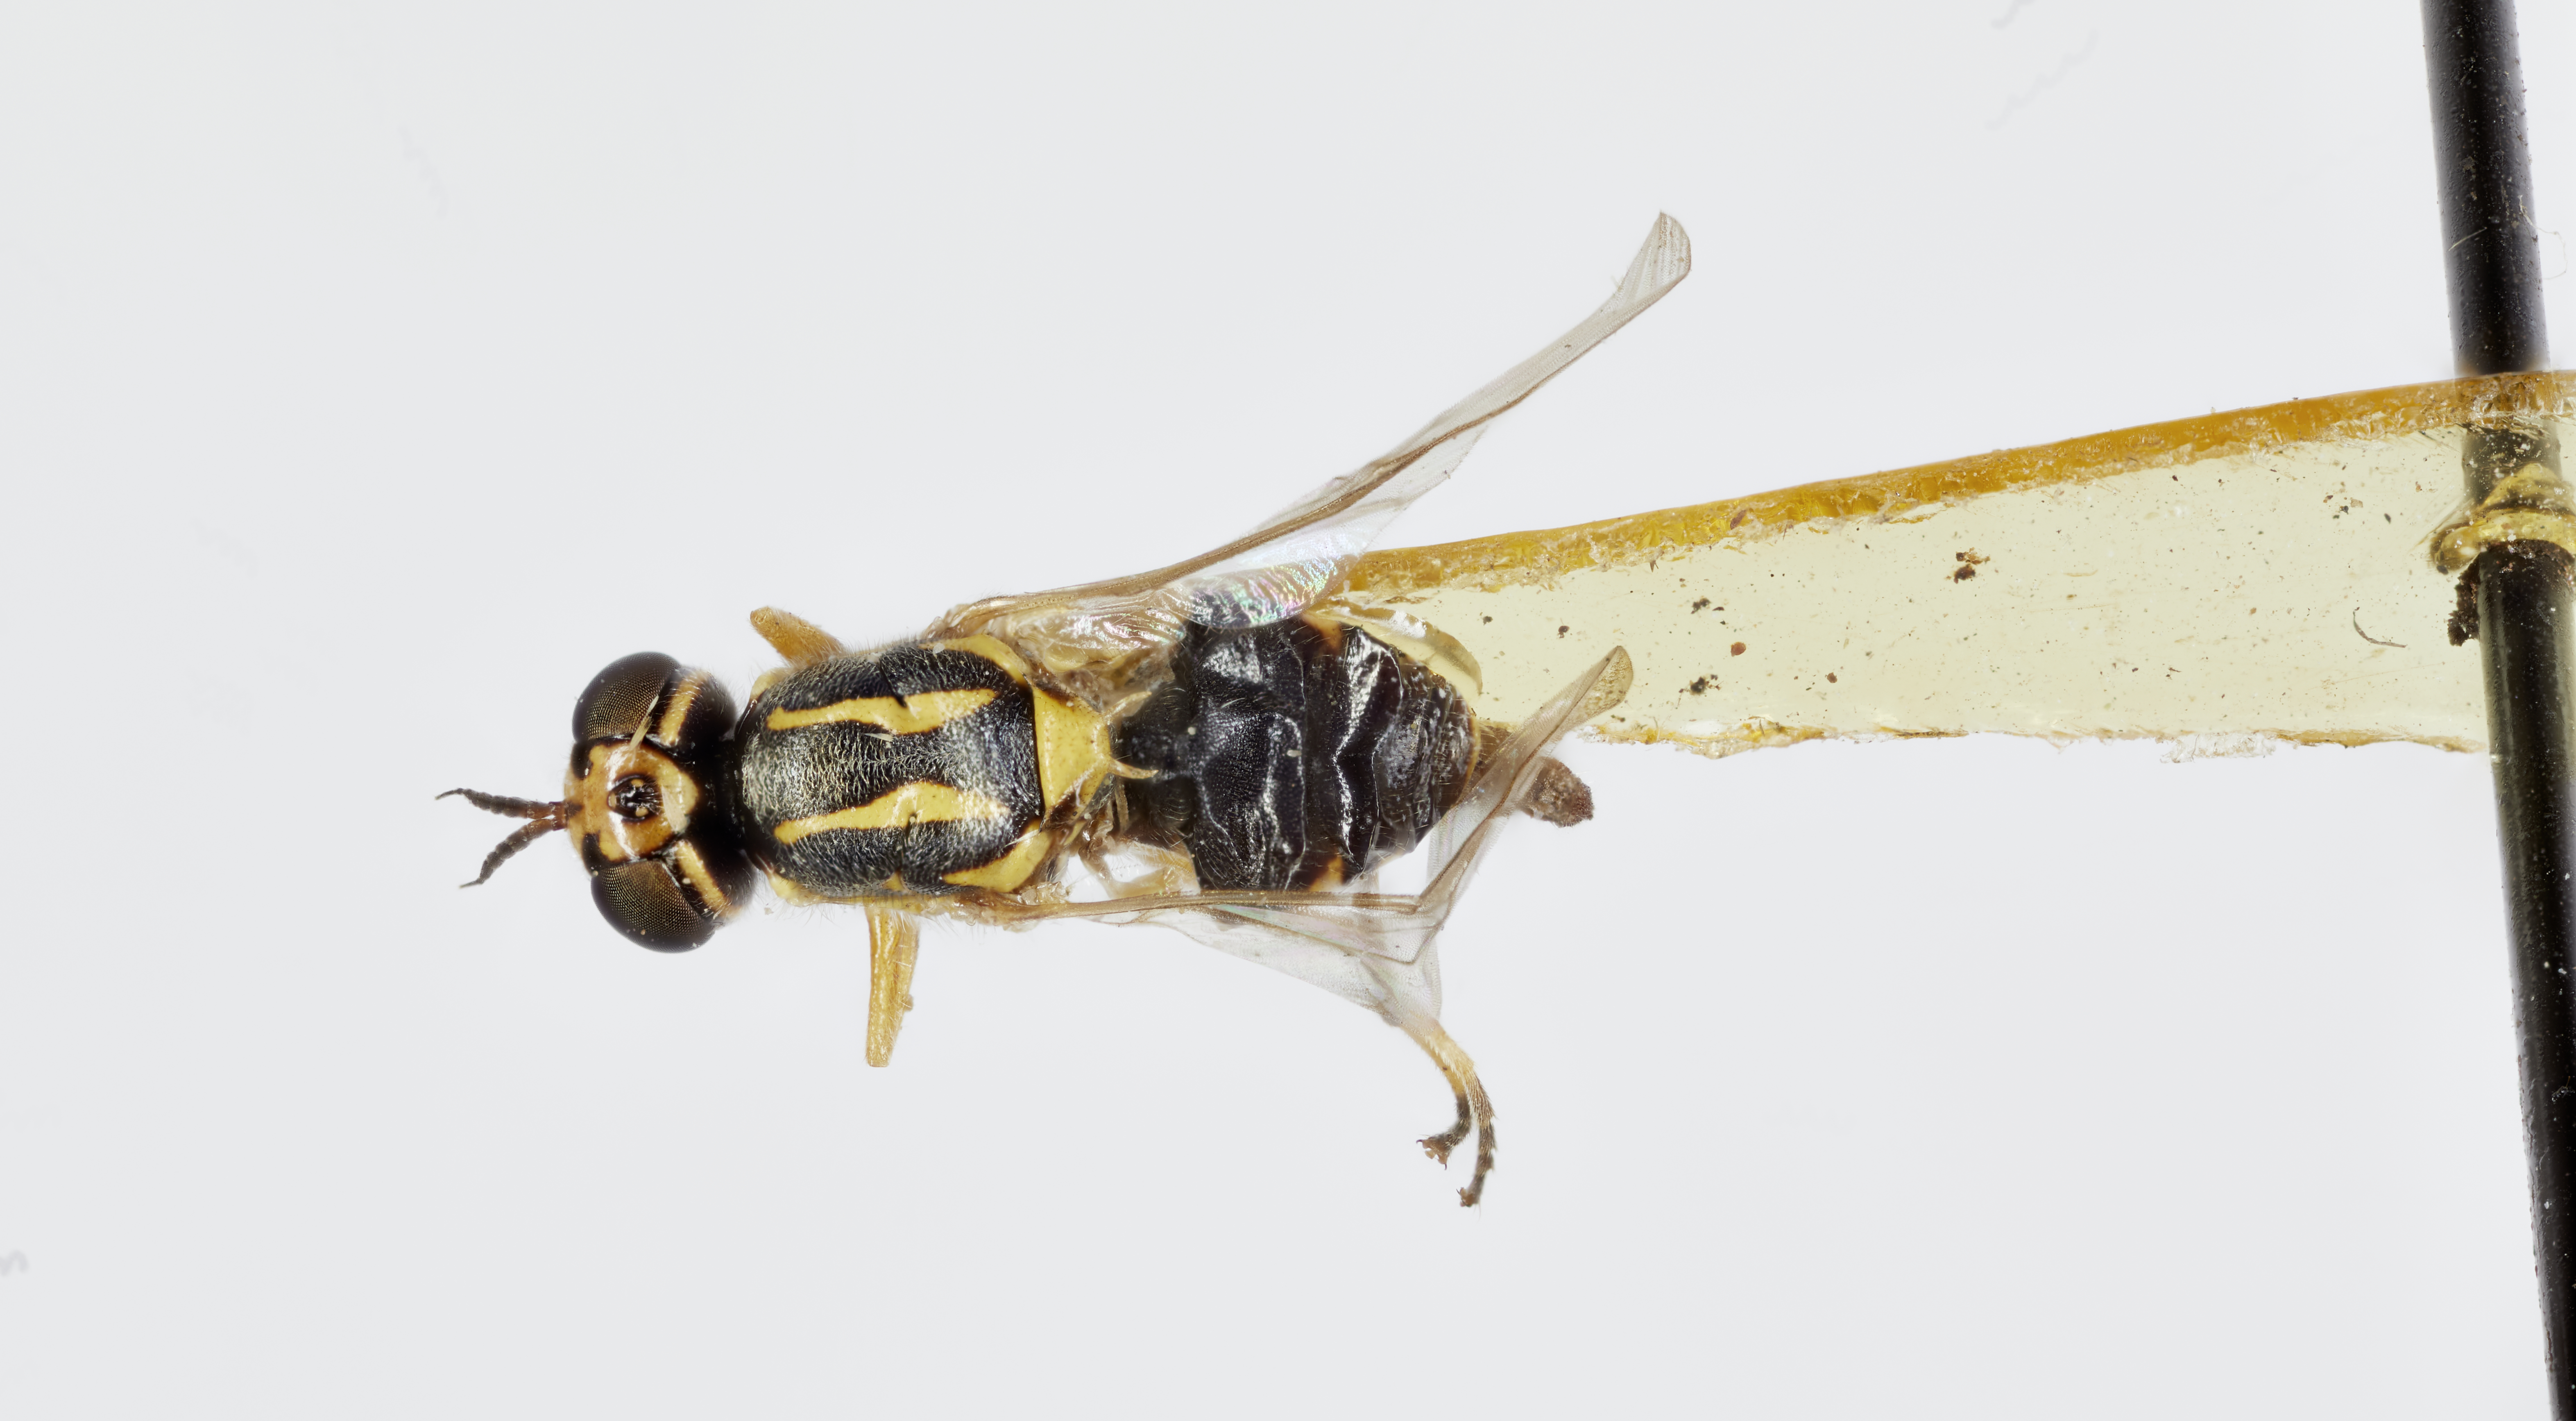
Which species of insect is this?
Euparyphus brucensis
